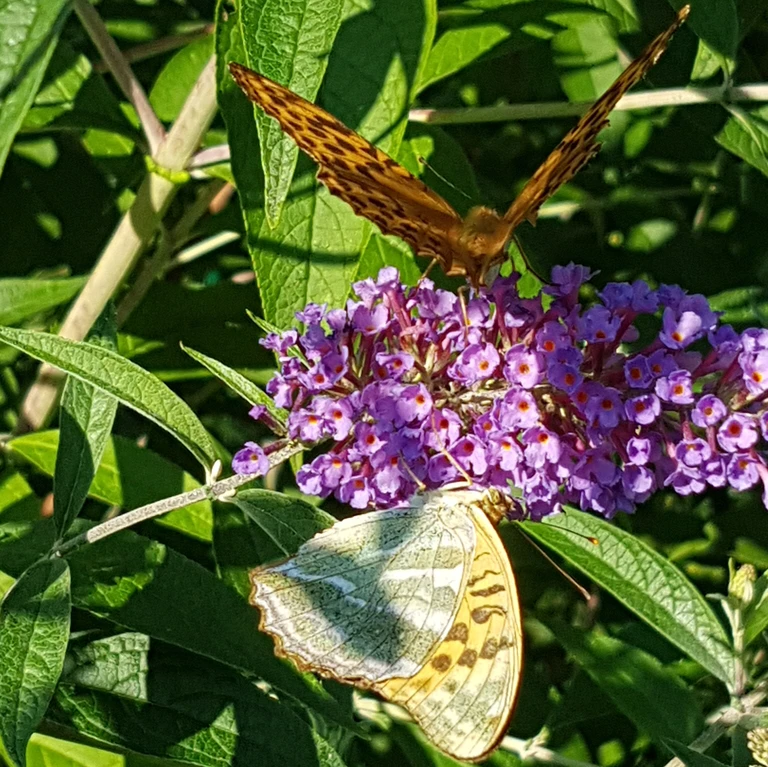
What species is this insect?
Argynnis paphia
